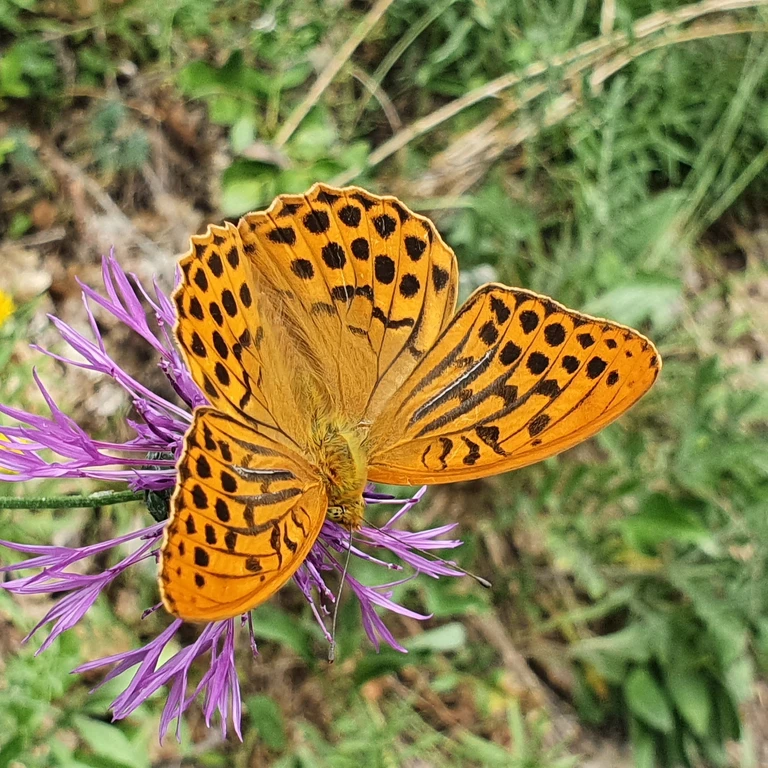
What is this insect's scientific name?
Argynnis paphia
